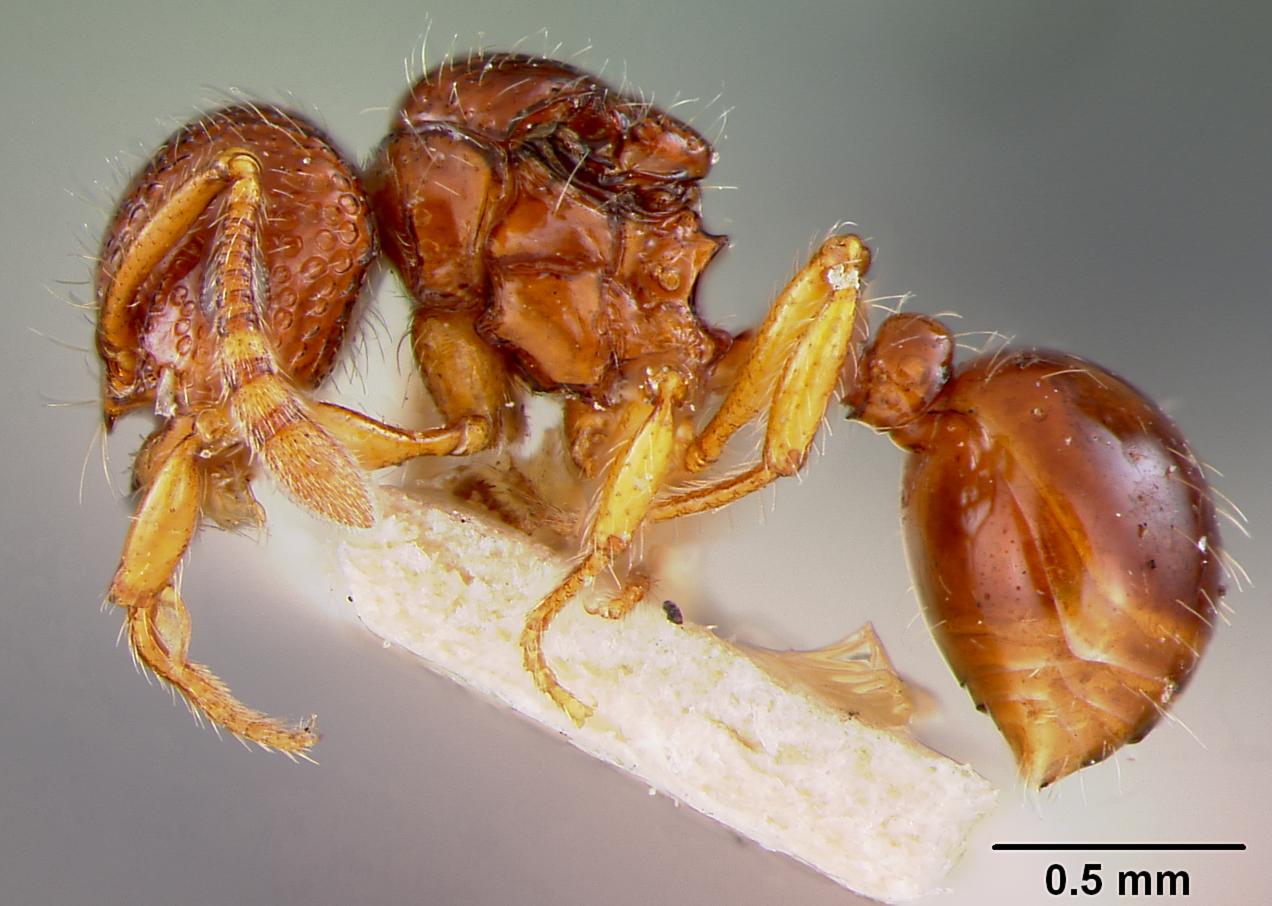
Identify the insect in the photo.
Pristomyrmex obesus
